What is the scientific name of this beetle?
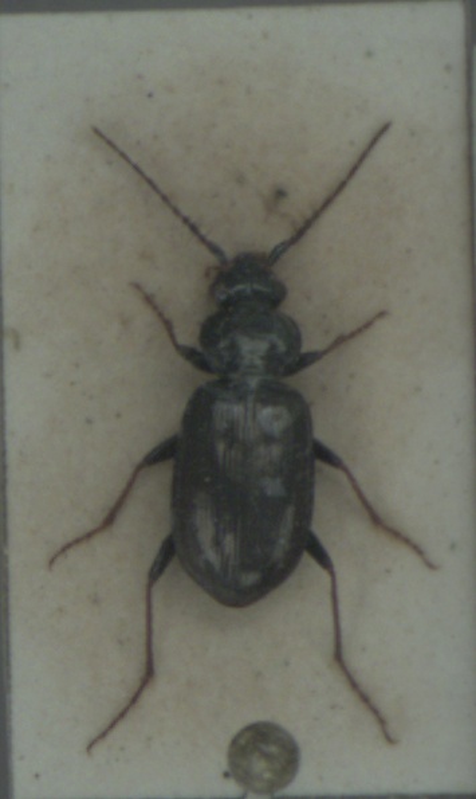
Loricera pilicornis
